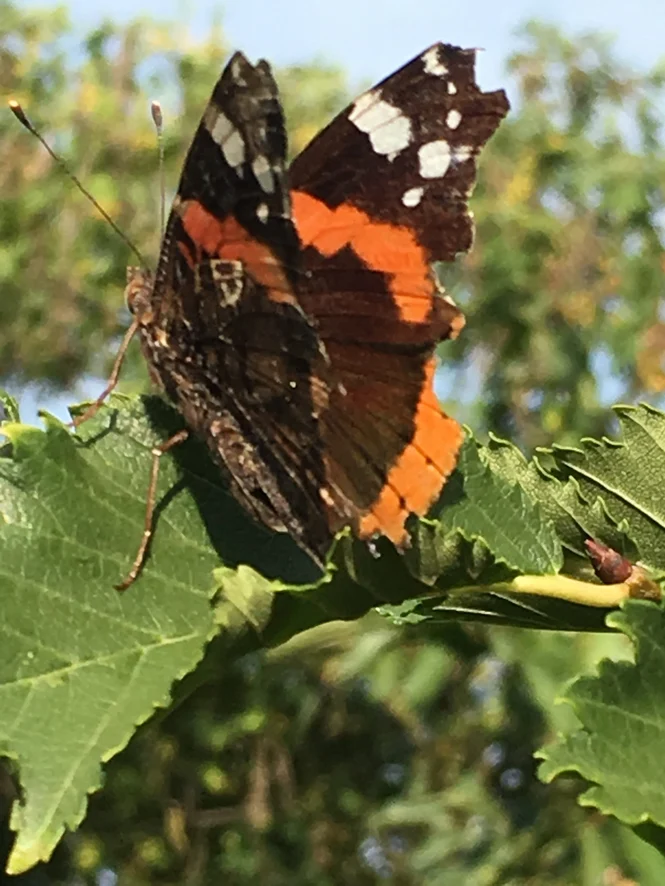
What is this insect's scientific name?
Vanessa atalanta
